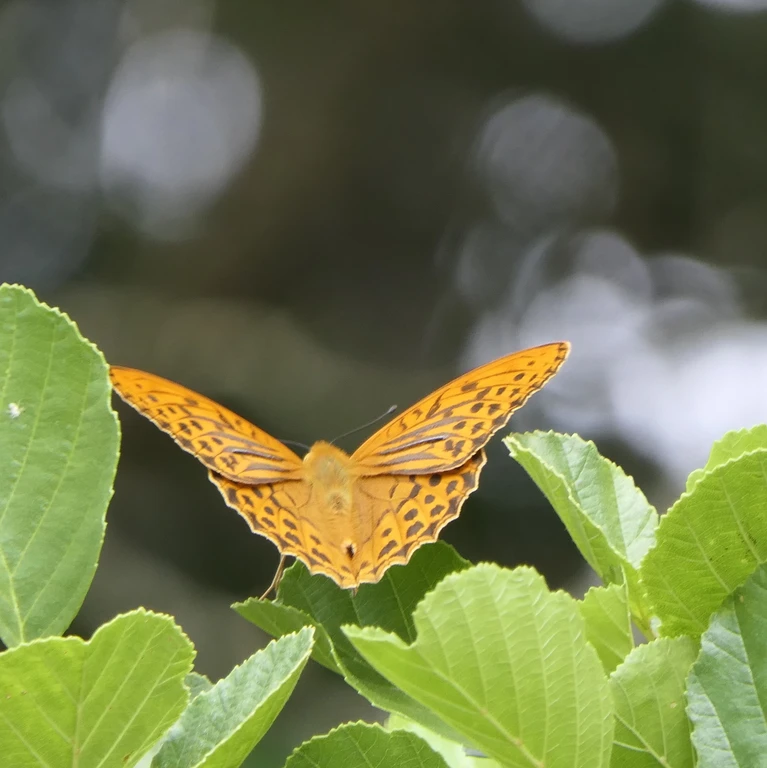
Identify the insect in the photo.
Argynnis paphia
